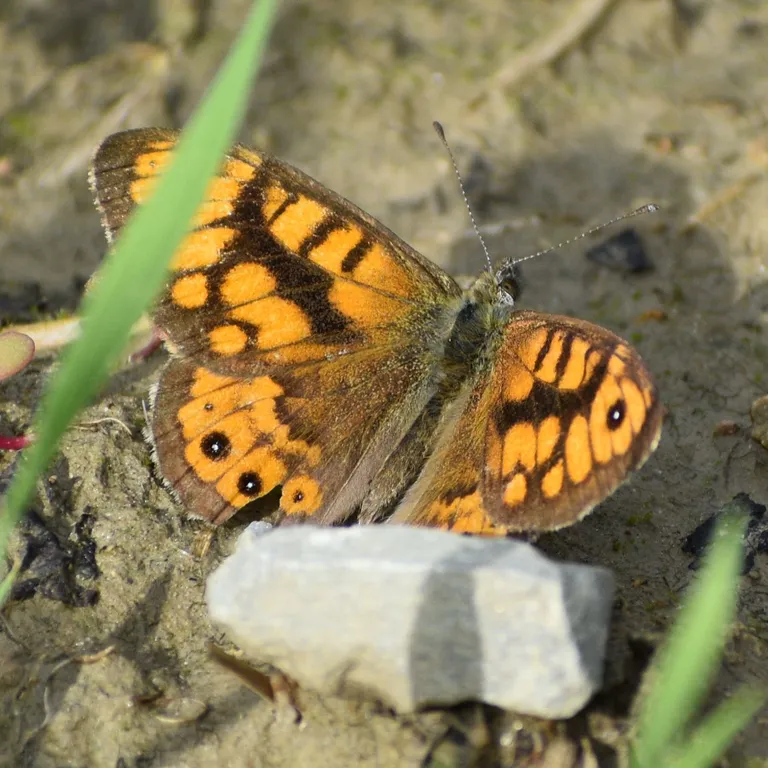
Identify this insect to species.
Lasiommata megera (also Pararge megera)
